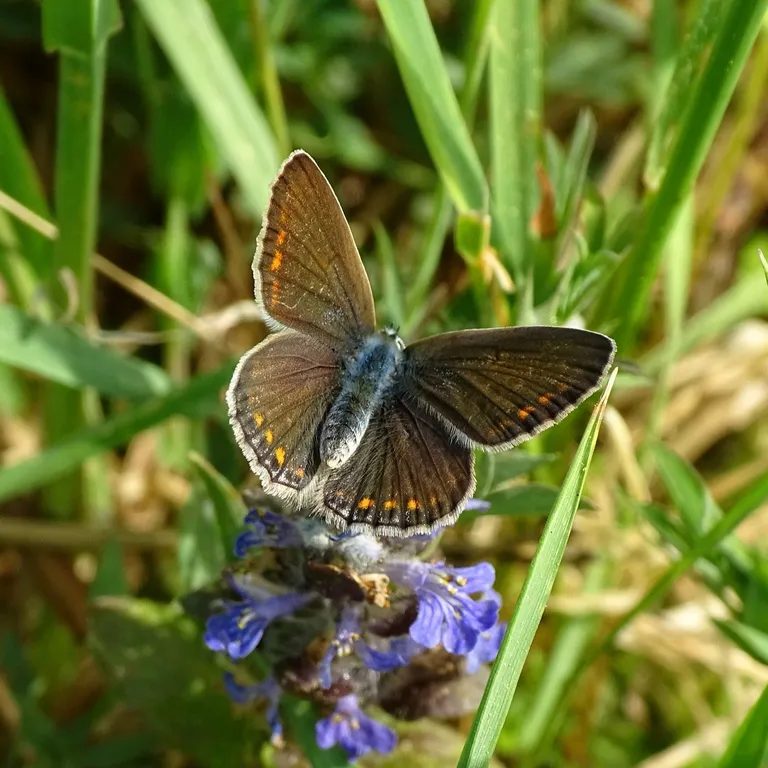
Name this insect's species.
Polyommatus icarus
